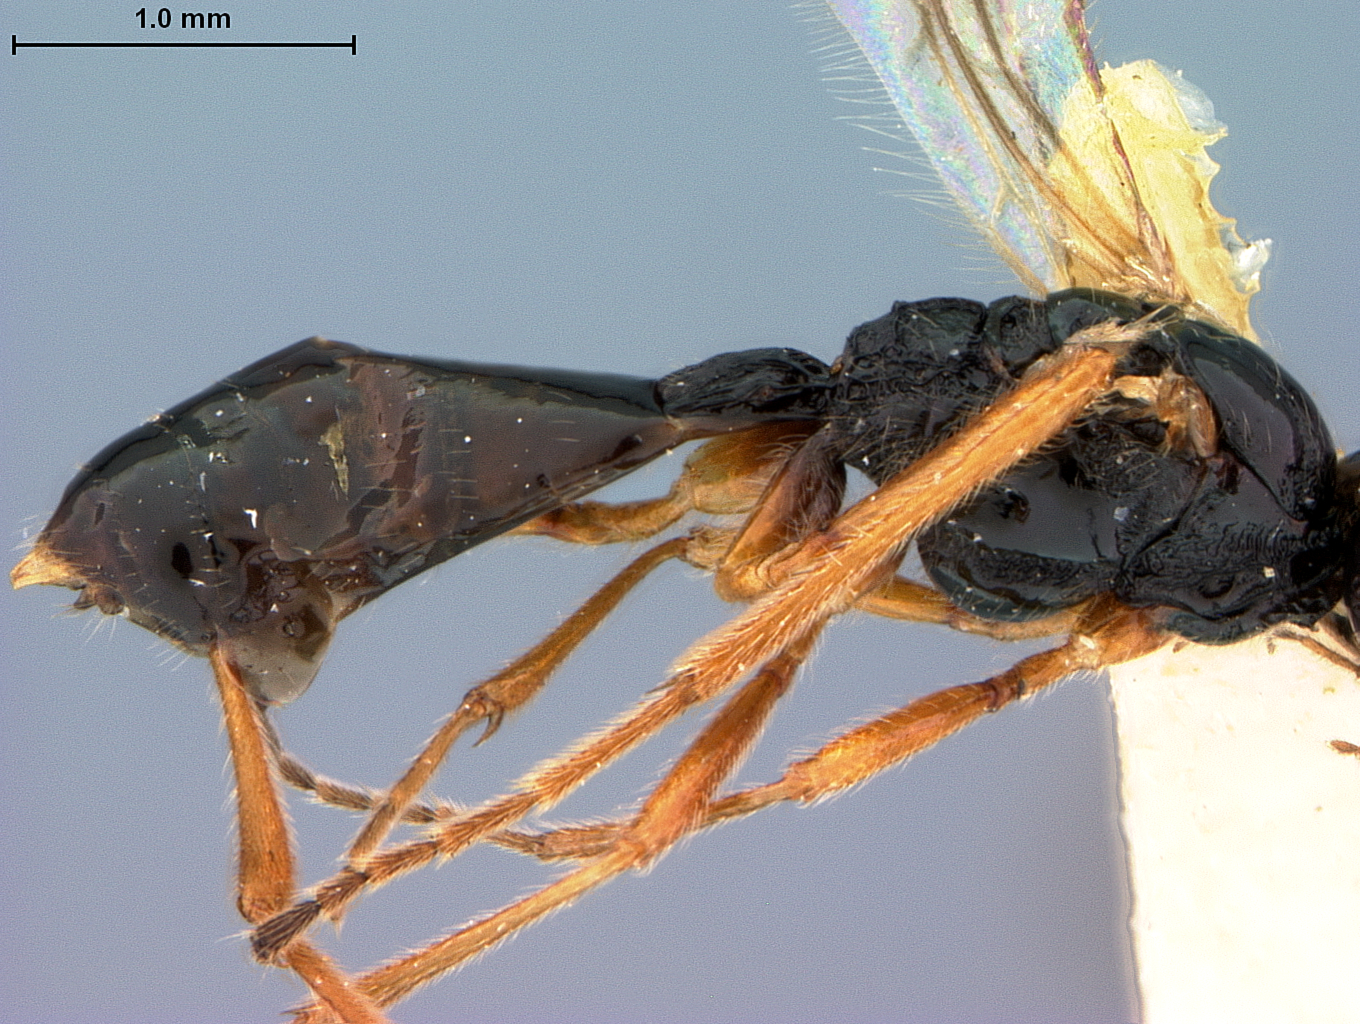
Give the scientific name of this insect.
Phaenocarpa sculptata
